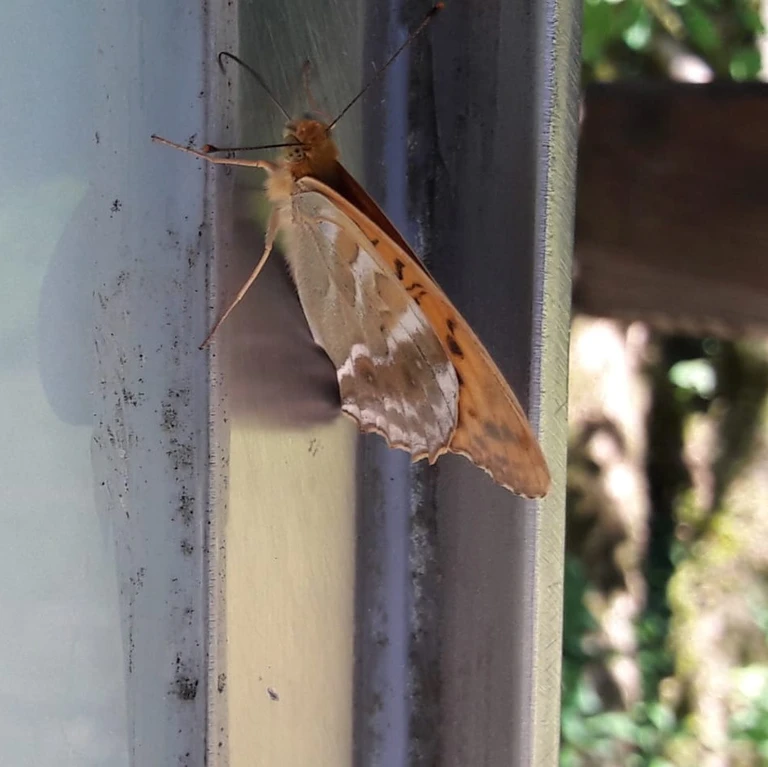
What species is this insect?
Argynnis paphia
